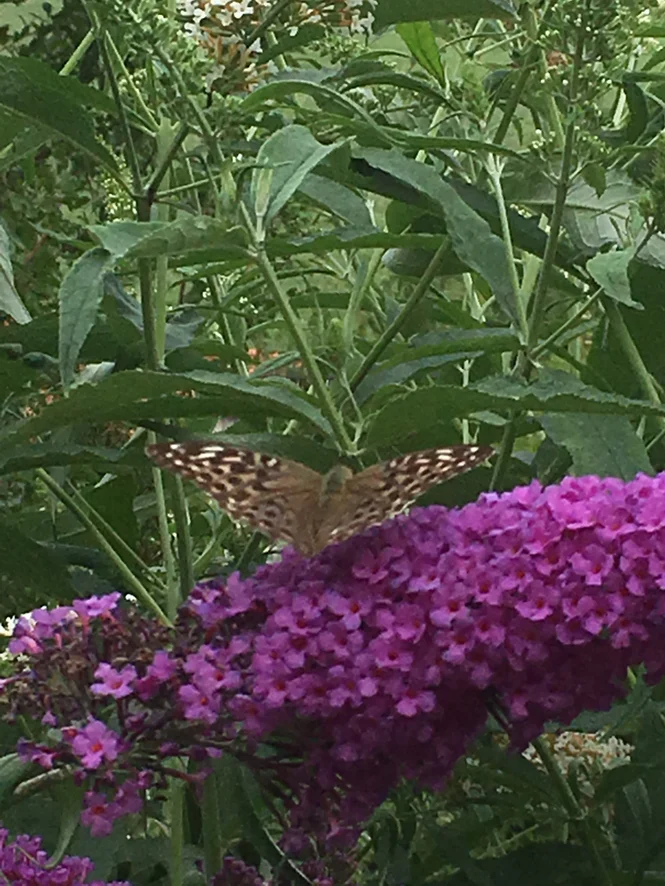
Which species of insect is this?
Argynnis paphia
